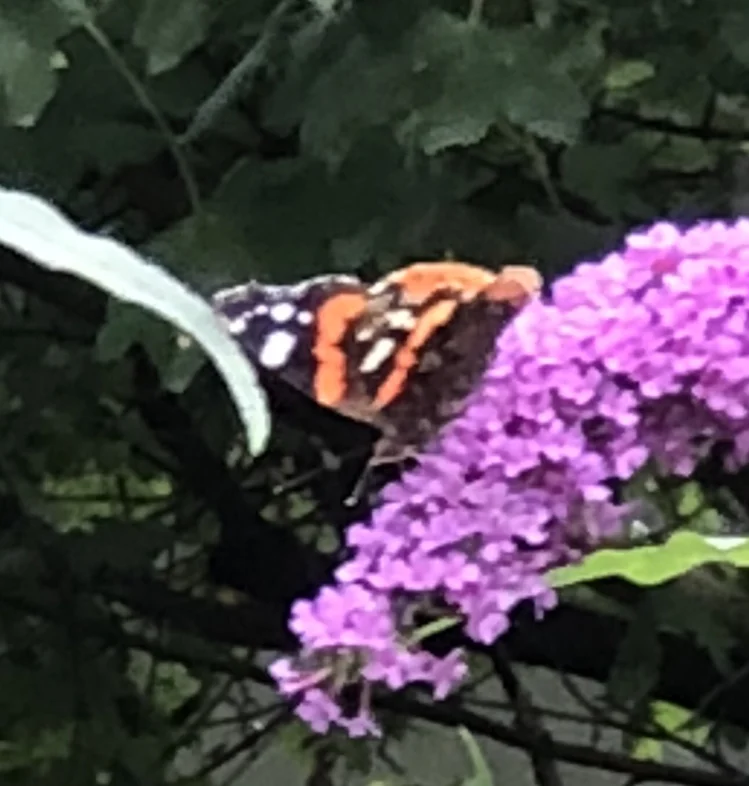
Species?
Vanessa atalanta
